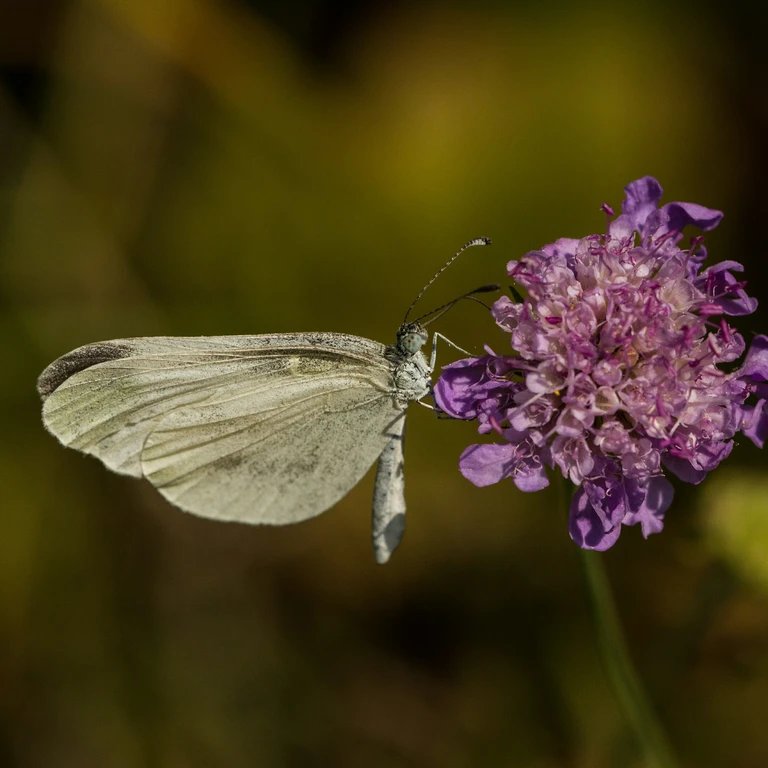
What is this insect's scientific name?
Leptidea sinapis/juvernica
